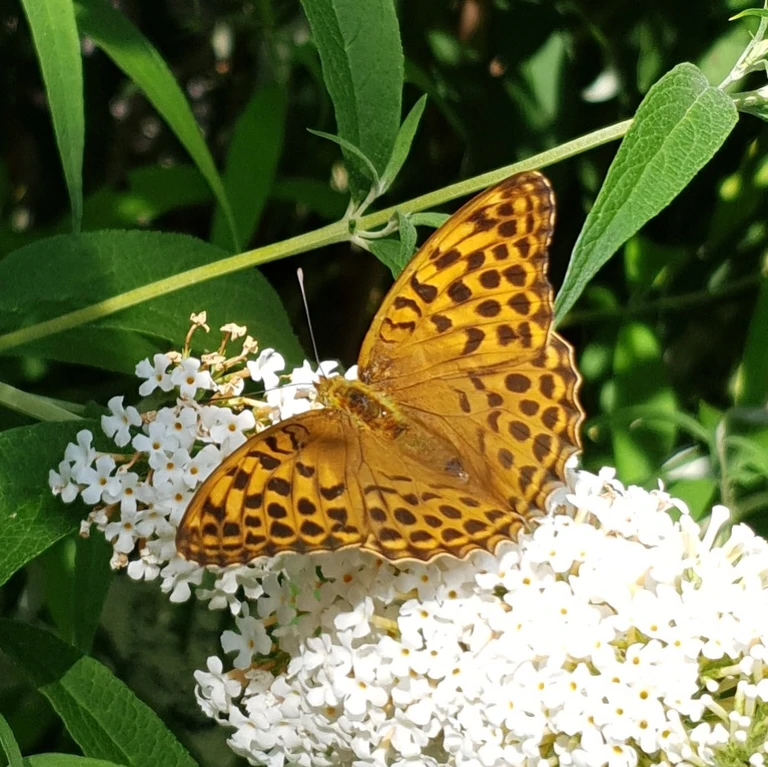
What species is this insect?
Argynnis paphia
